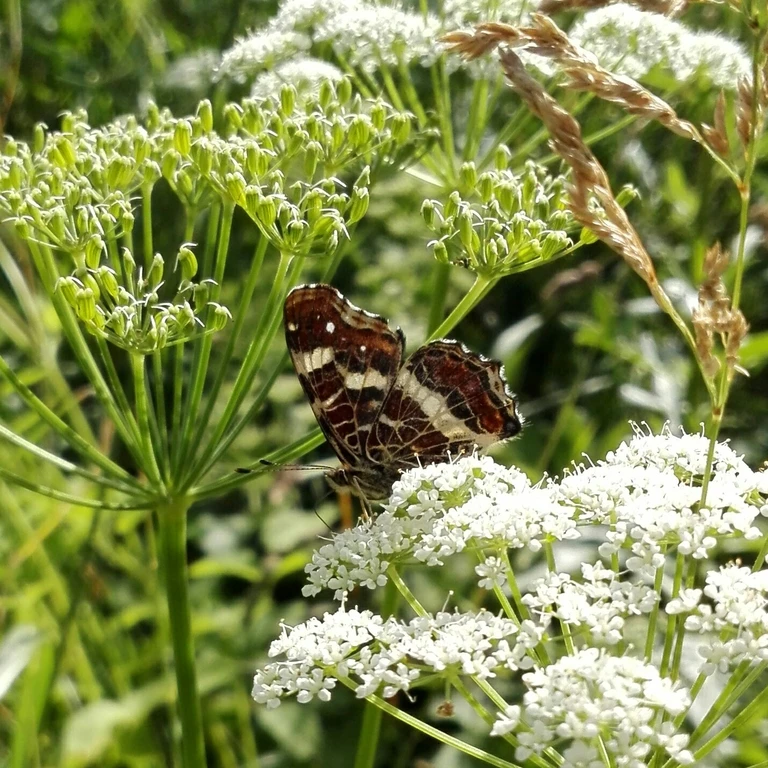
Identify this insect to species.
Araschnia levana
